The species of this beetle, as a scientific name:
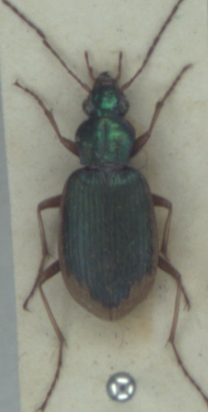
Chlaenius vestitus
